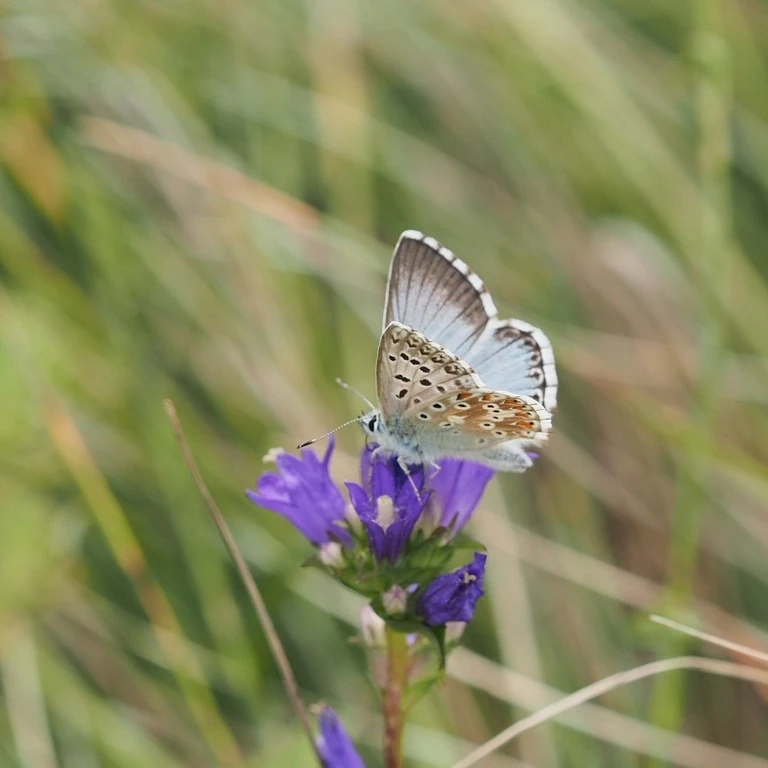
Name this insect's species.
Lysandra coridon
